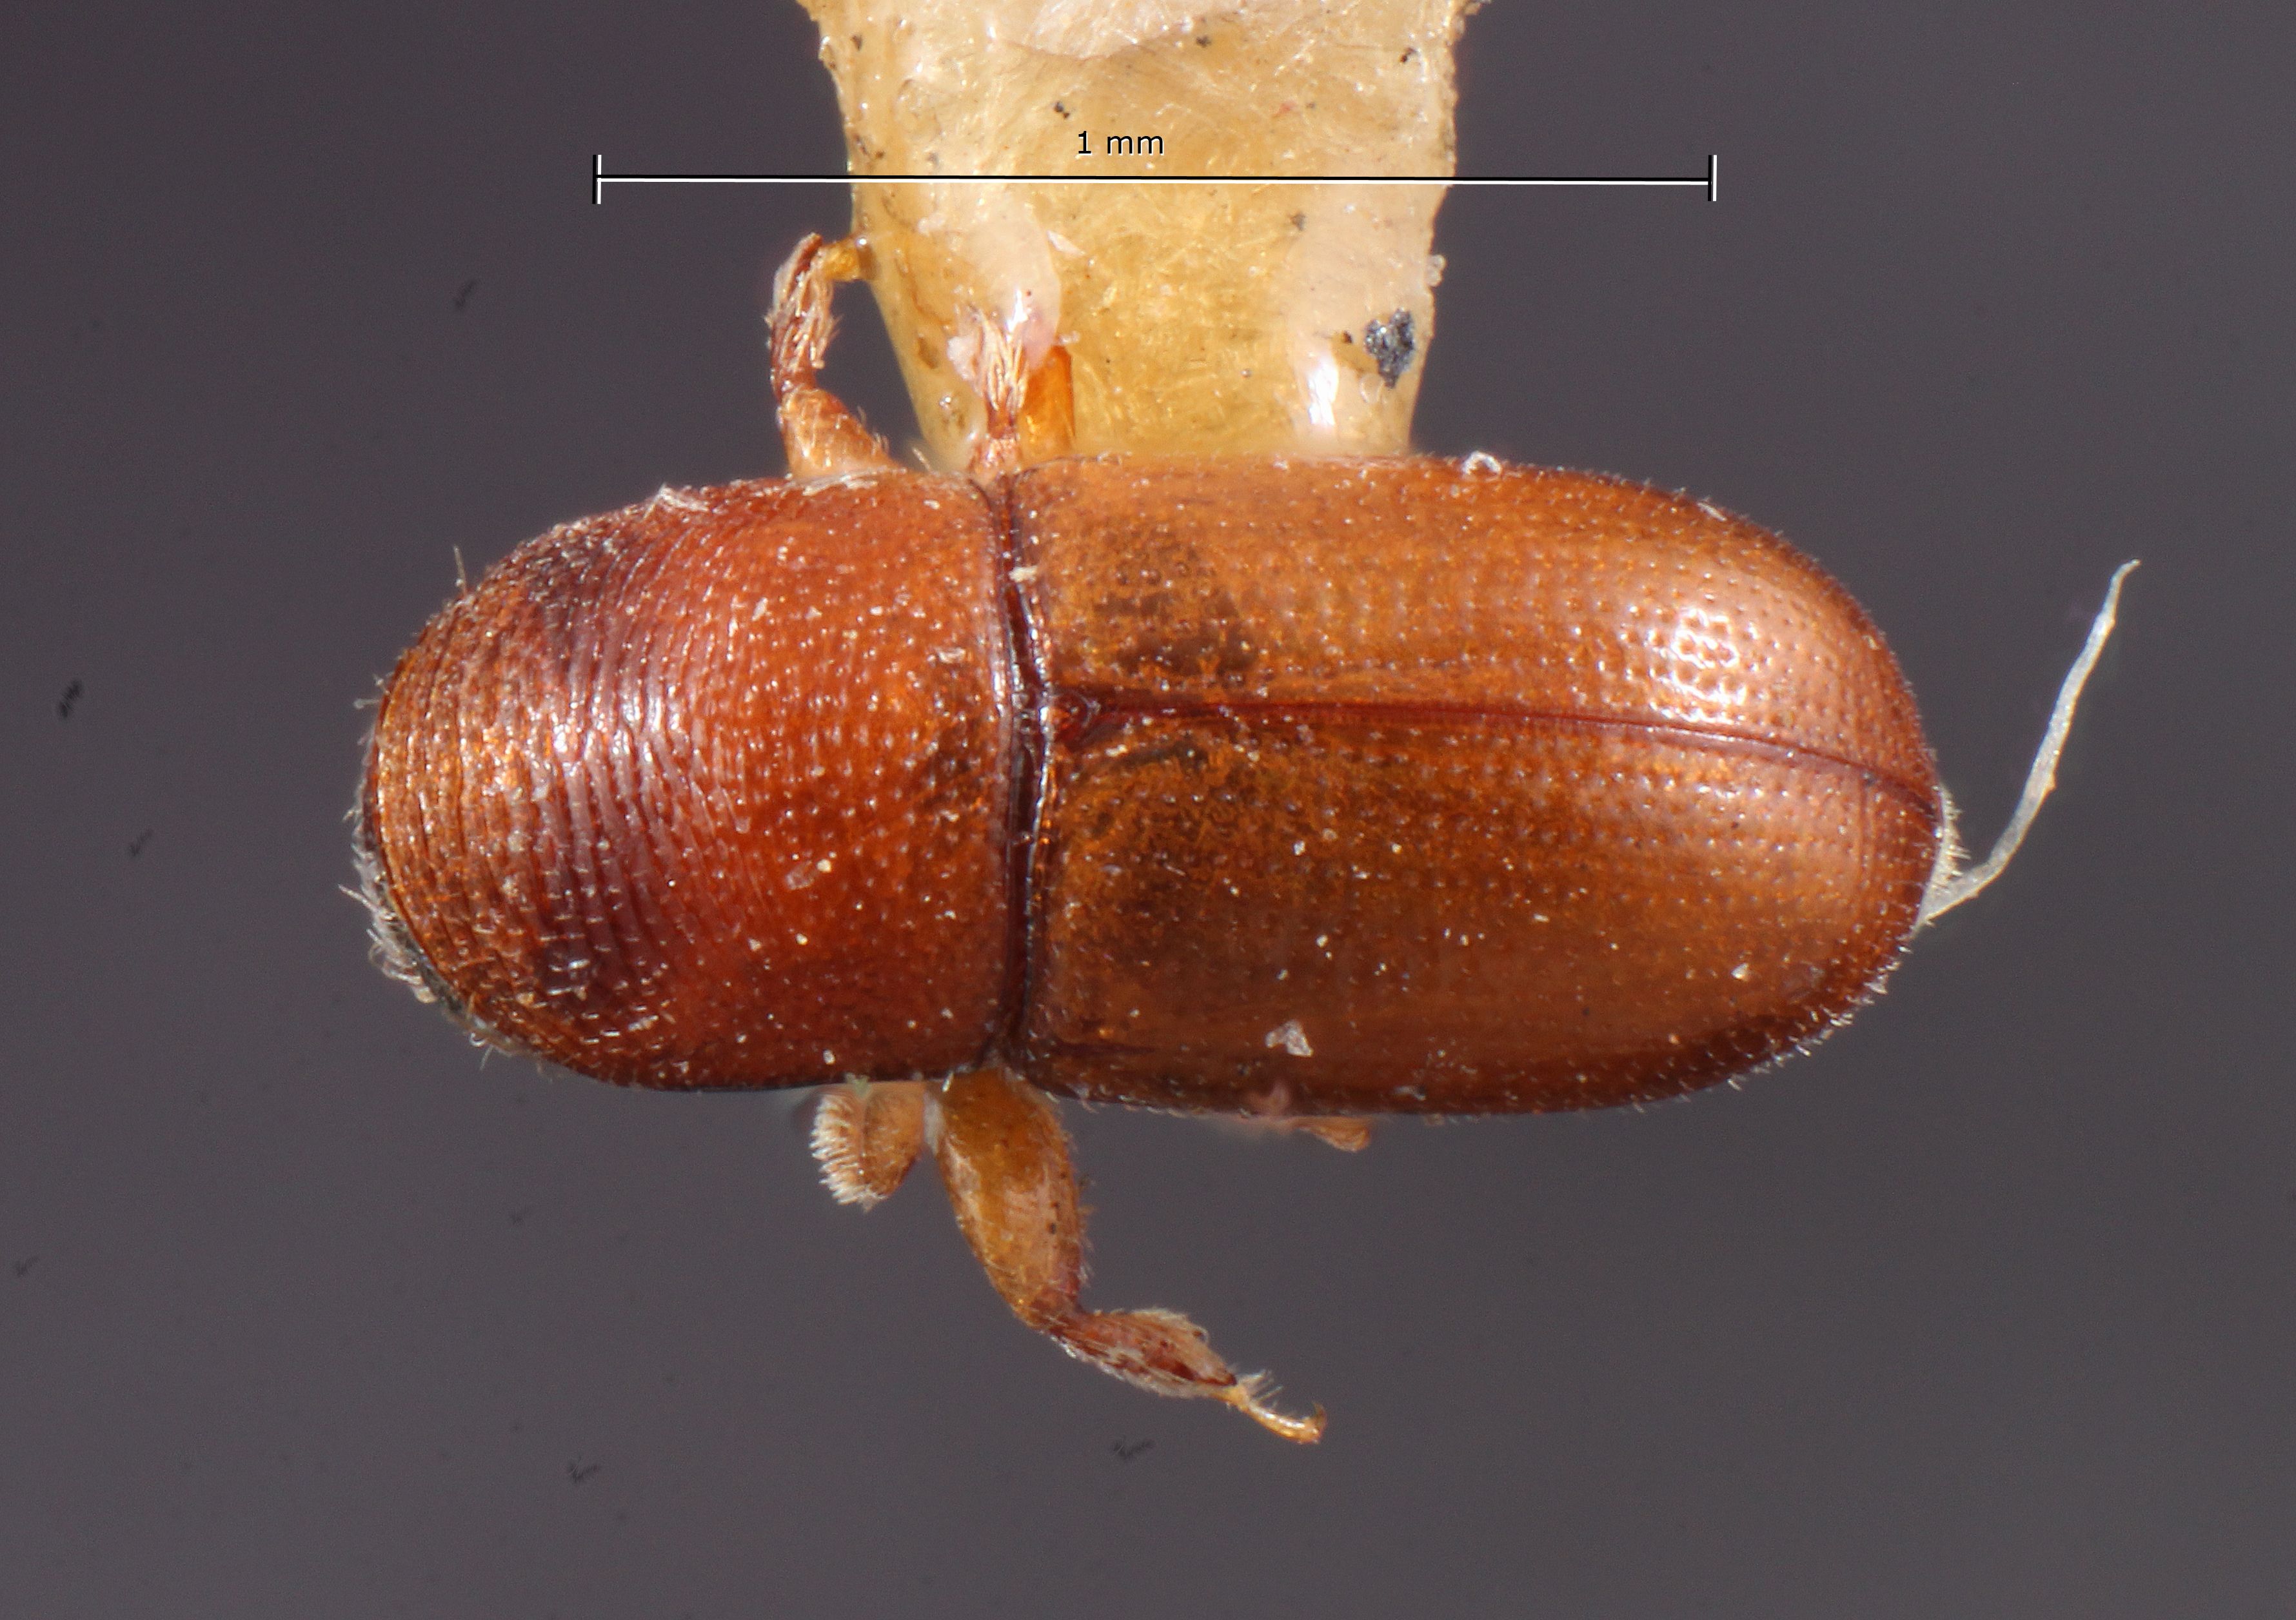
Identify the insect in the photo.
Erineophilus schwarzi
